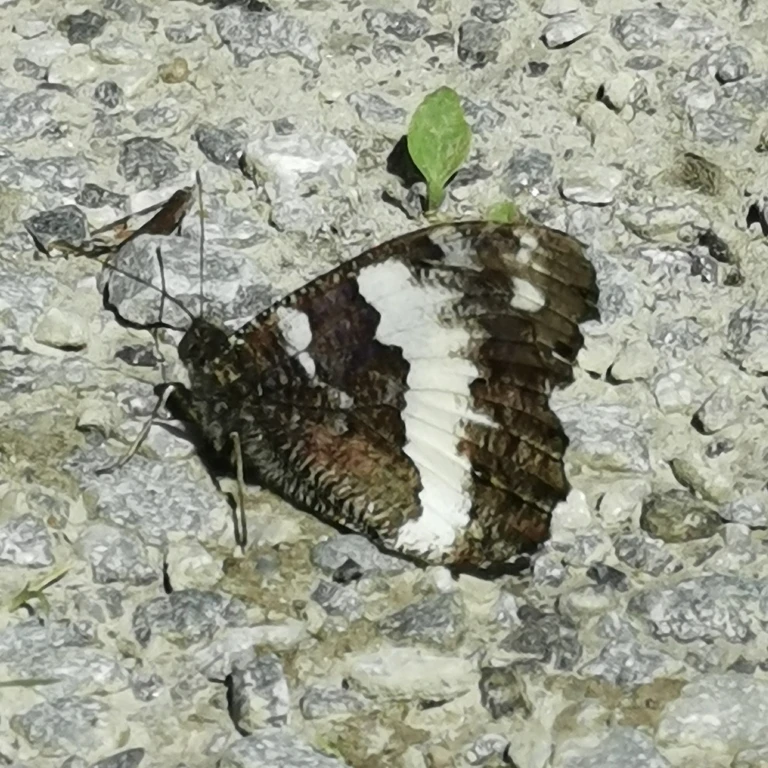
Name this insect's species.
Brintesia circe
